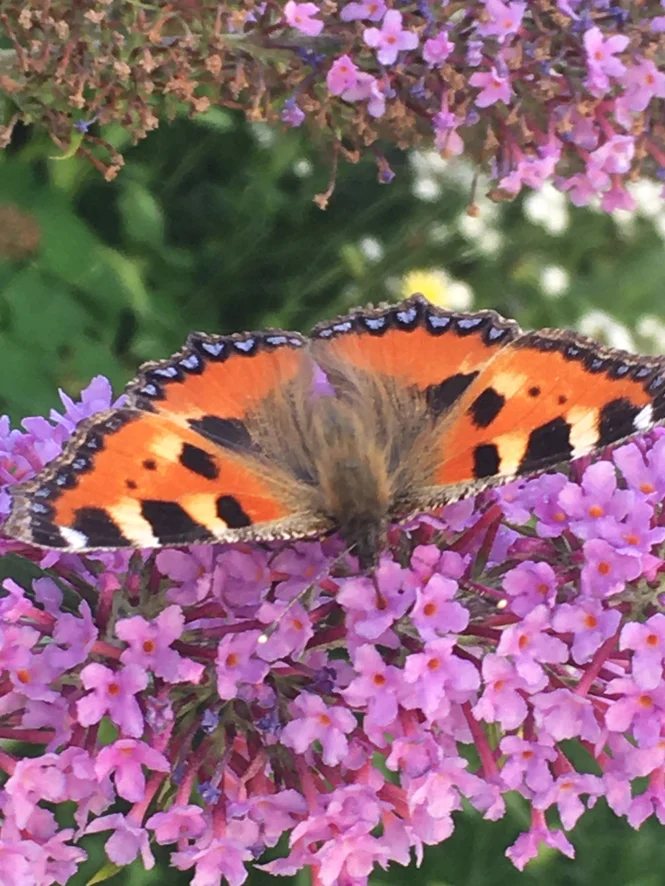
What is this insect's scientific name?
Aglais urticae
